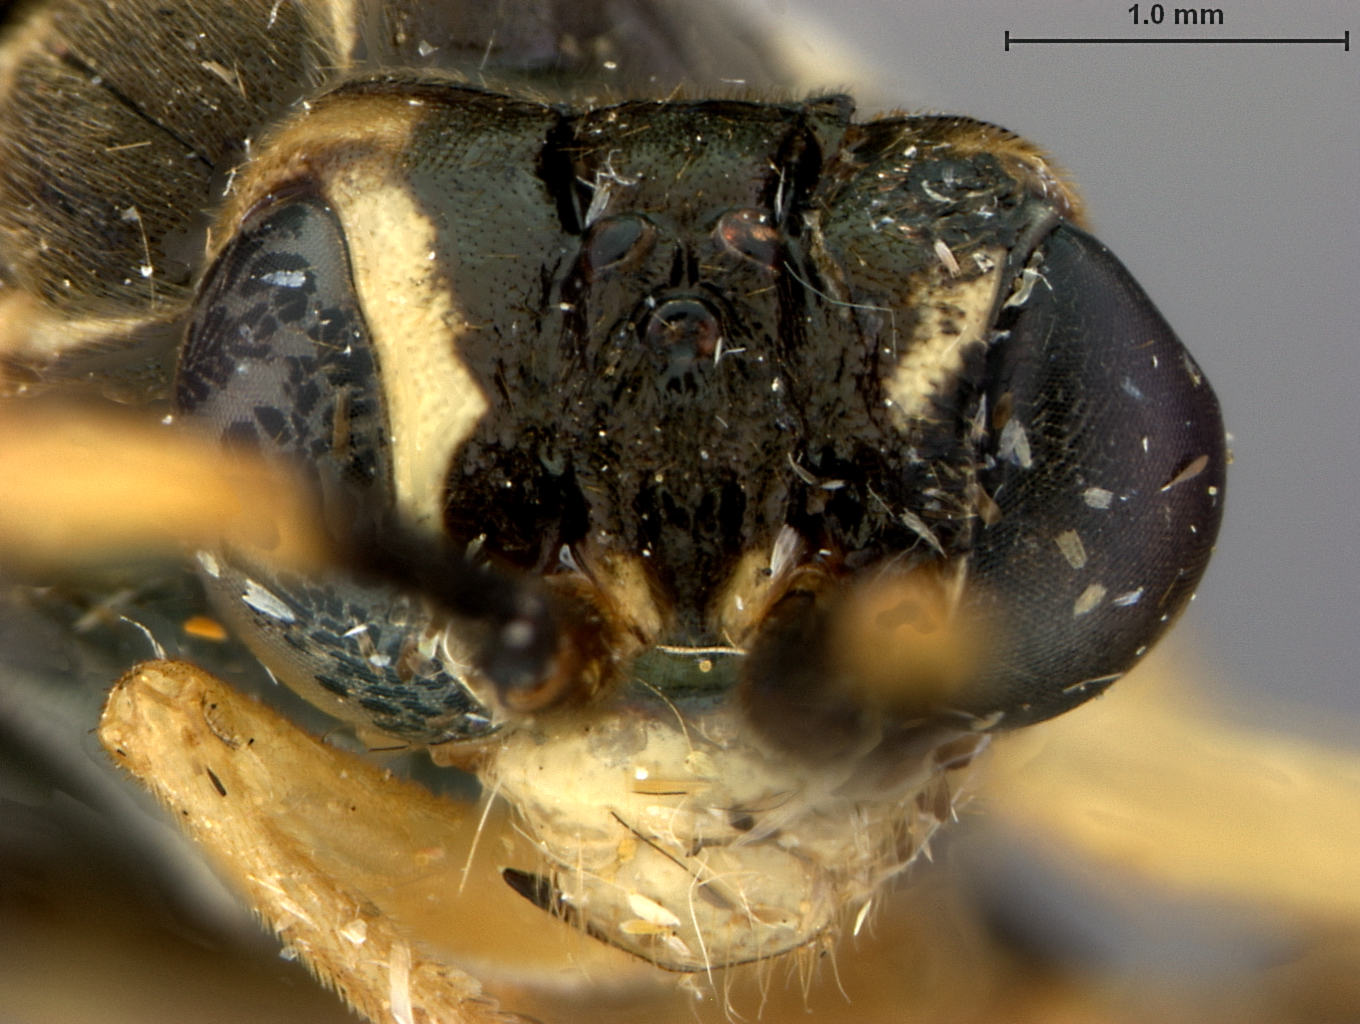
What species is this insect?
Tenthredo sordidezonata
